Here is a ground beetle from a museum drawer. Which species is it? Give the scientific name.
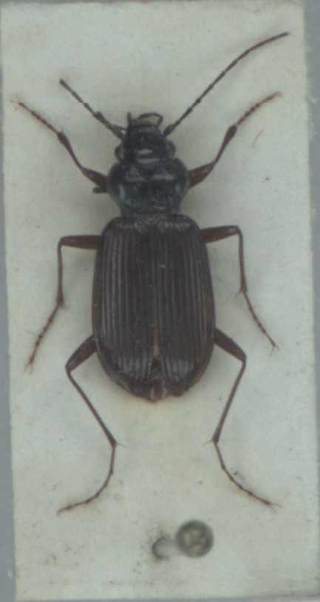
Nebria rufescens
